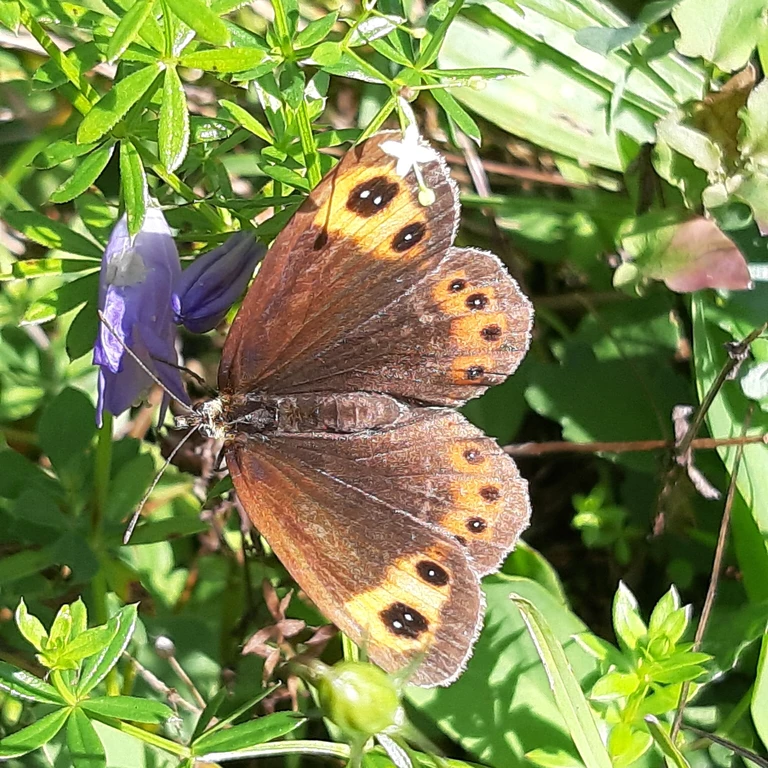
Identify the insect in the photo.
Erebia aethiops
